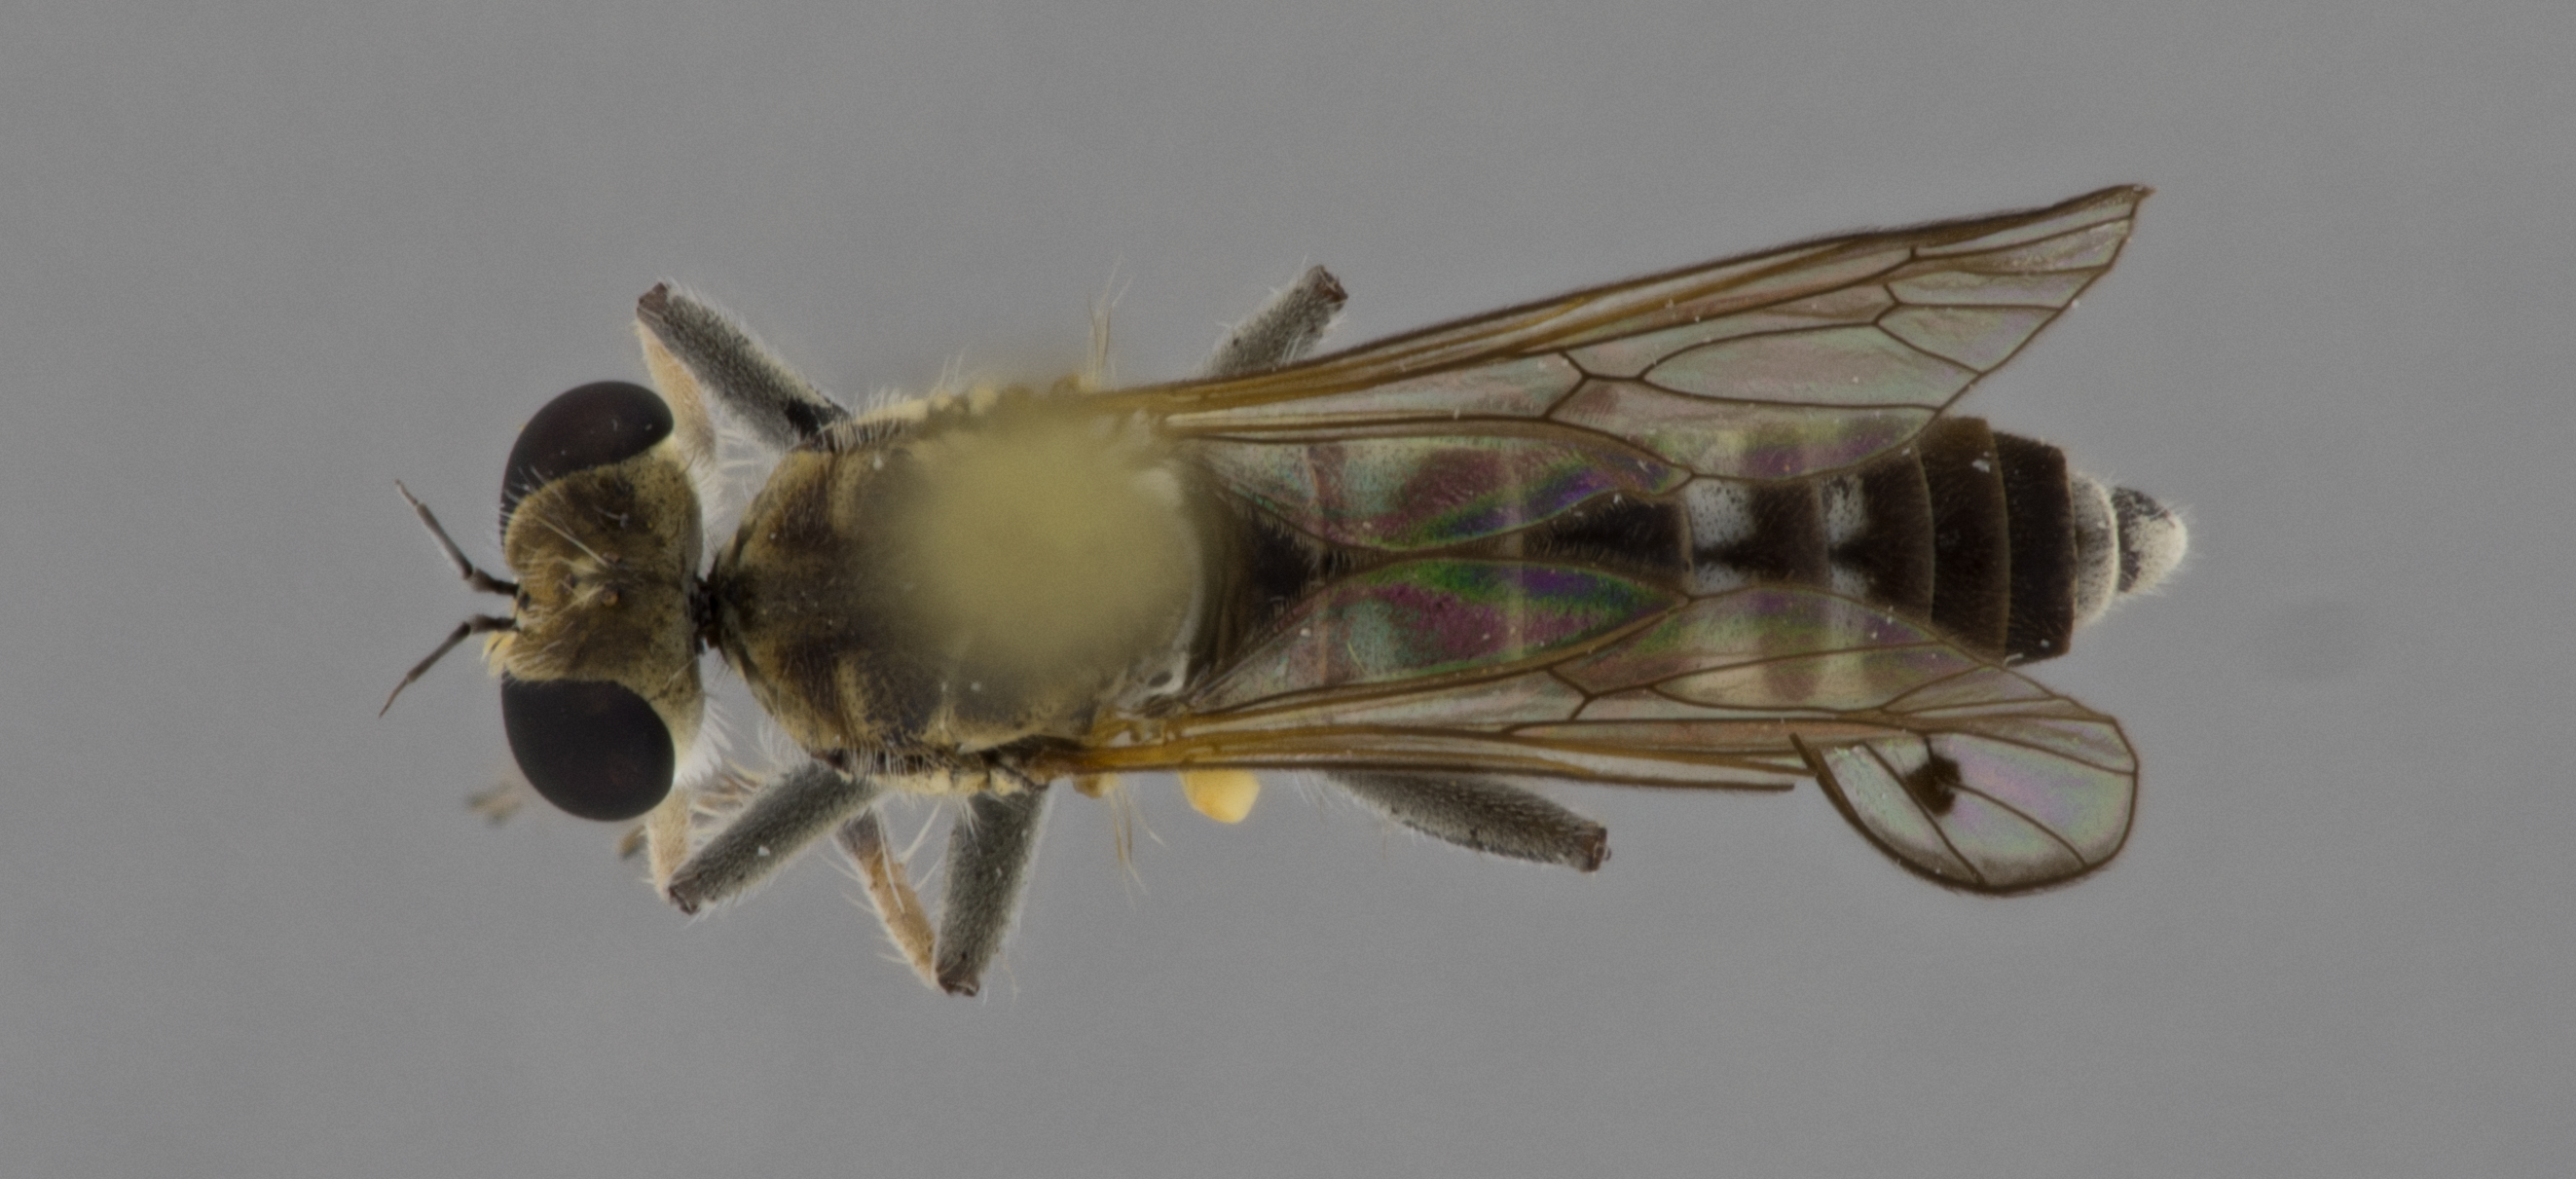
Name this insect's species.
Stichopogon punctum
